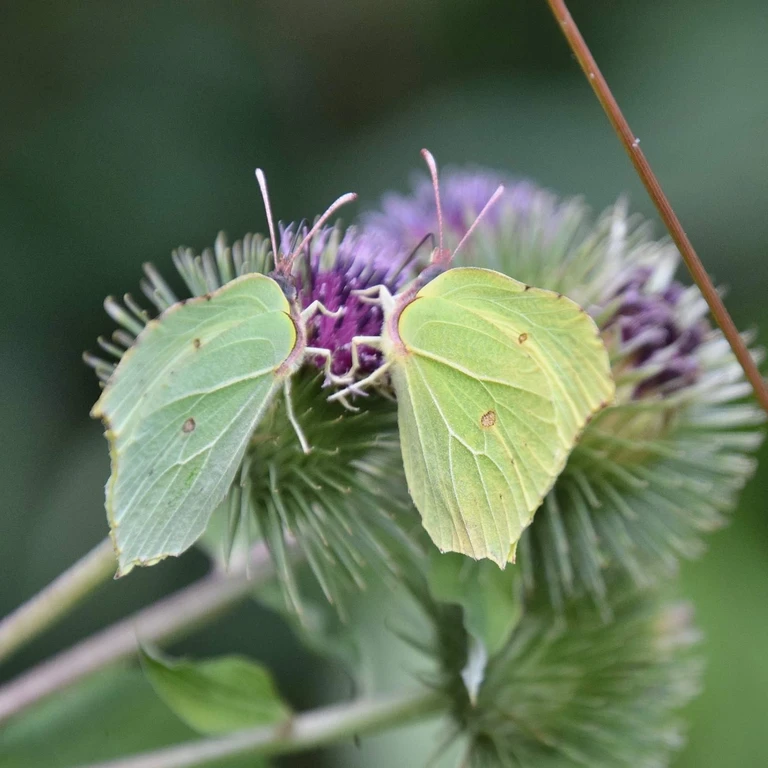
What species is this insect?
Gonepteryx rhamni
